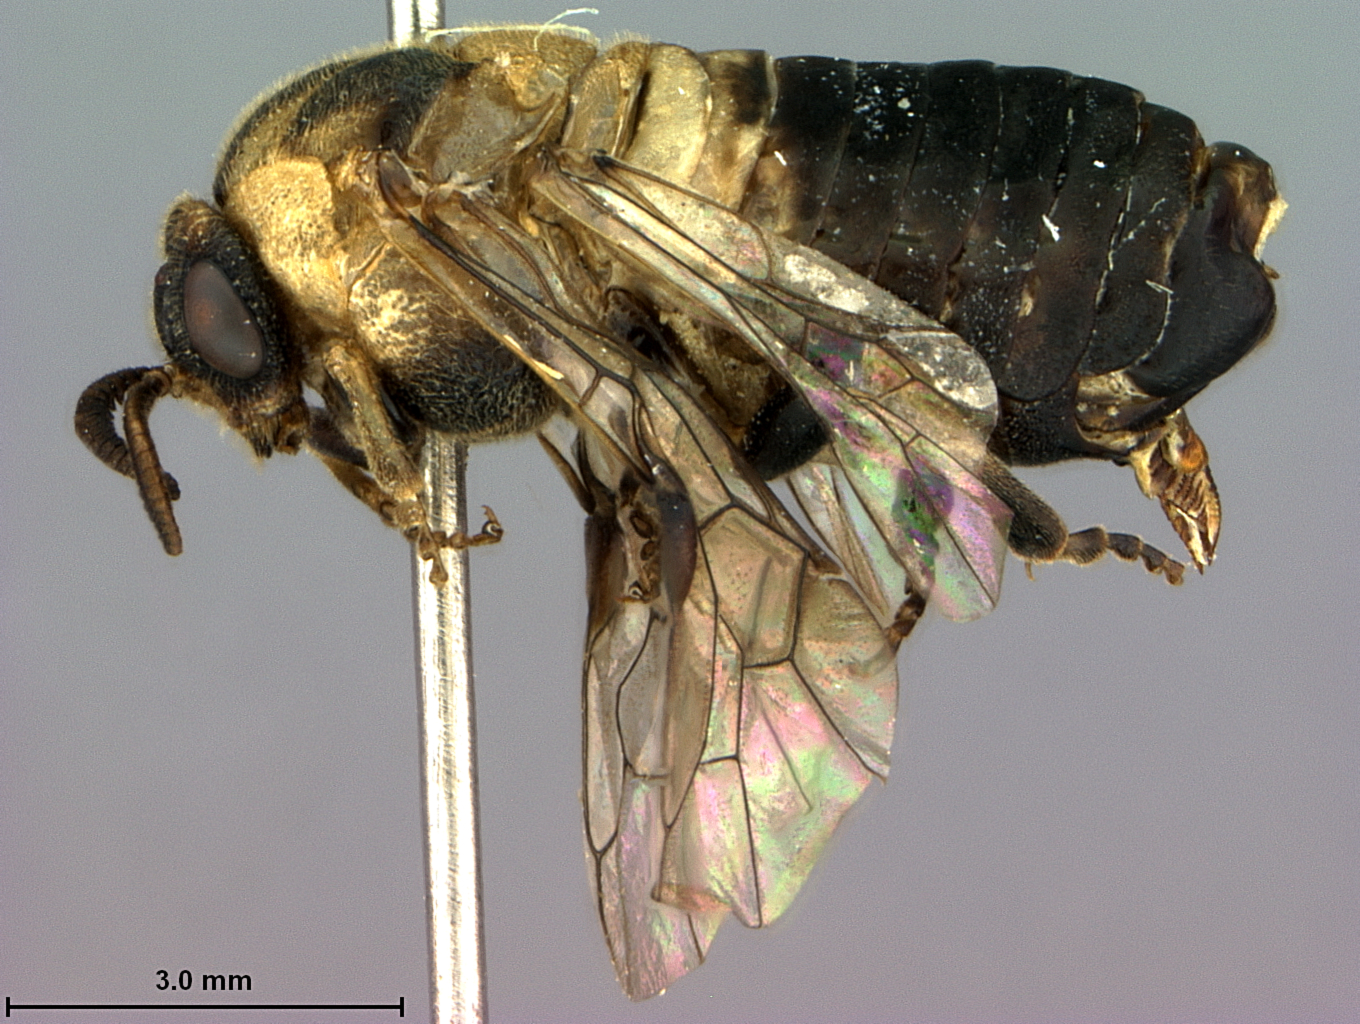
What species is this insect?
Diprion hutacharernae
